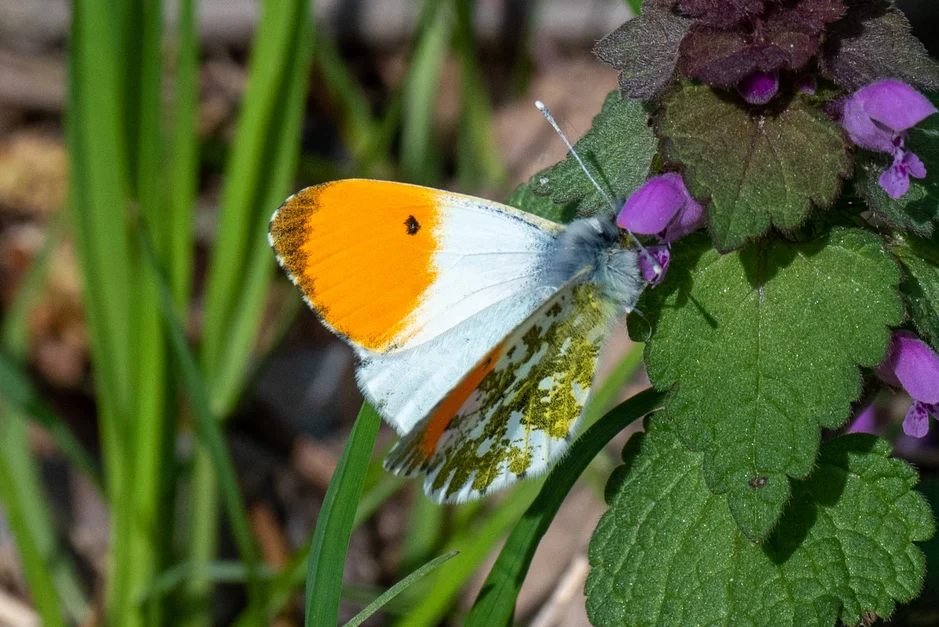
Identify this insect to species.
Anthocharis cardamines
